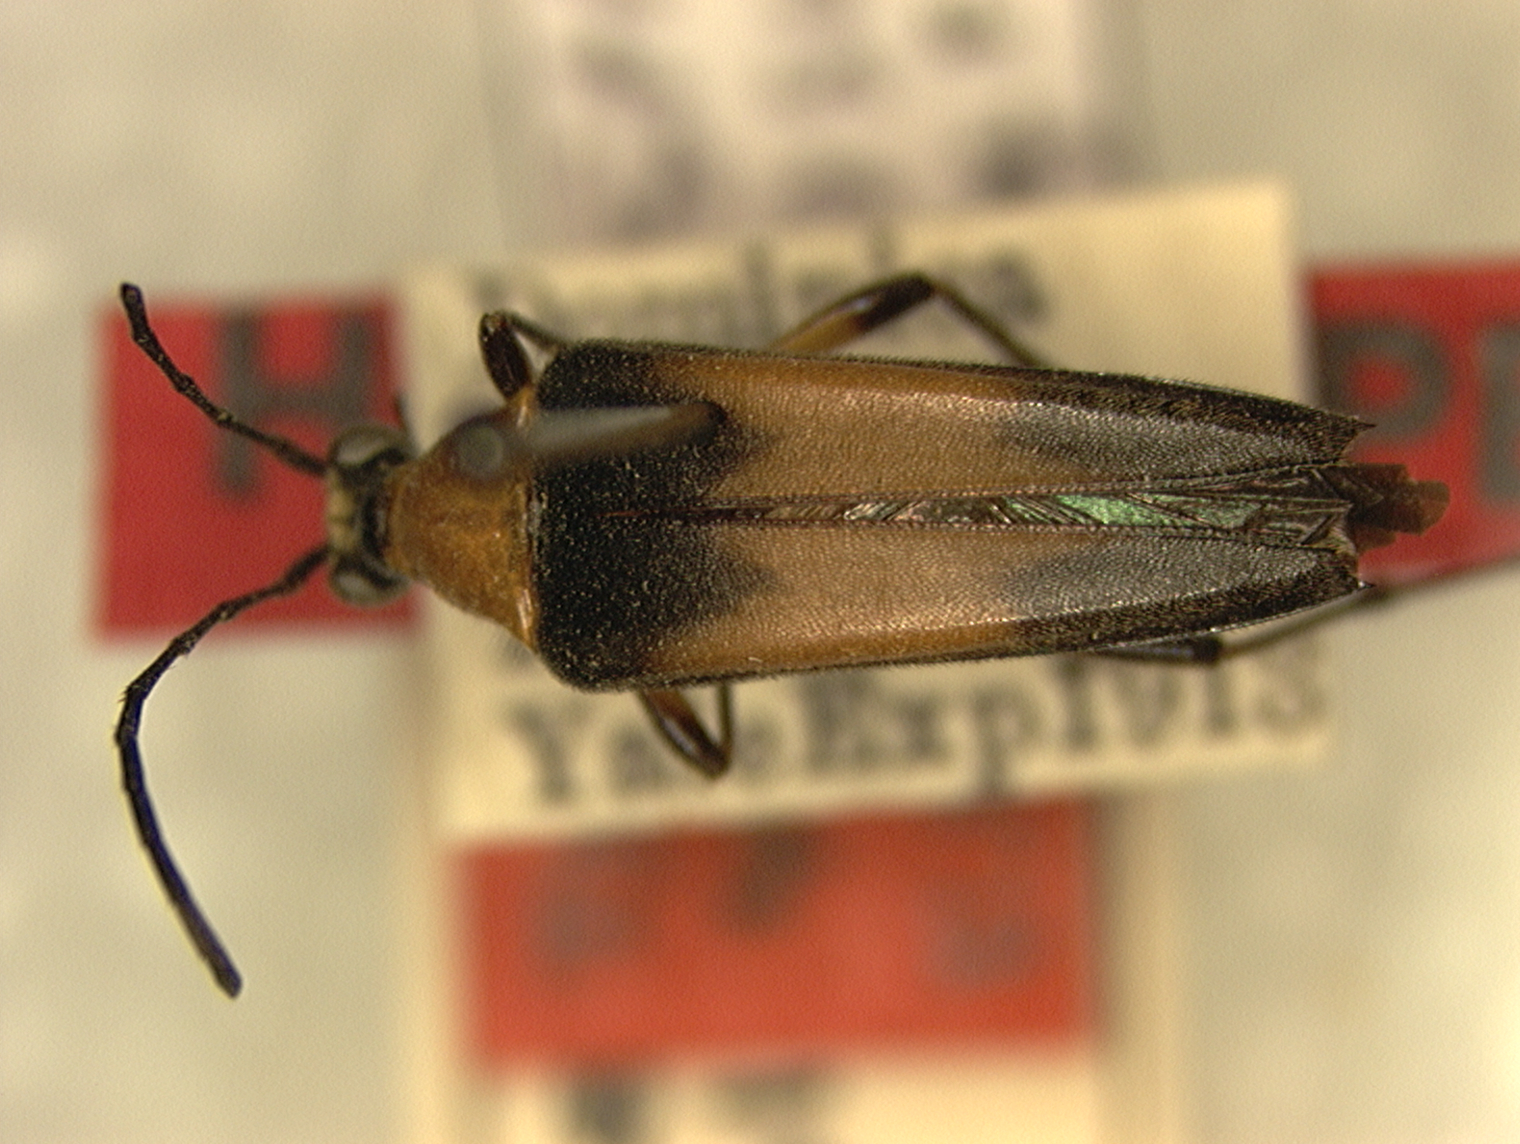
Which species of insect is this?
Ophistomis insularis (also Strangalia insularis)
